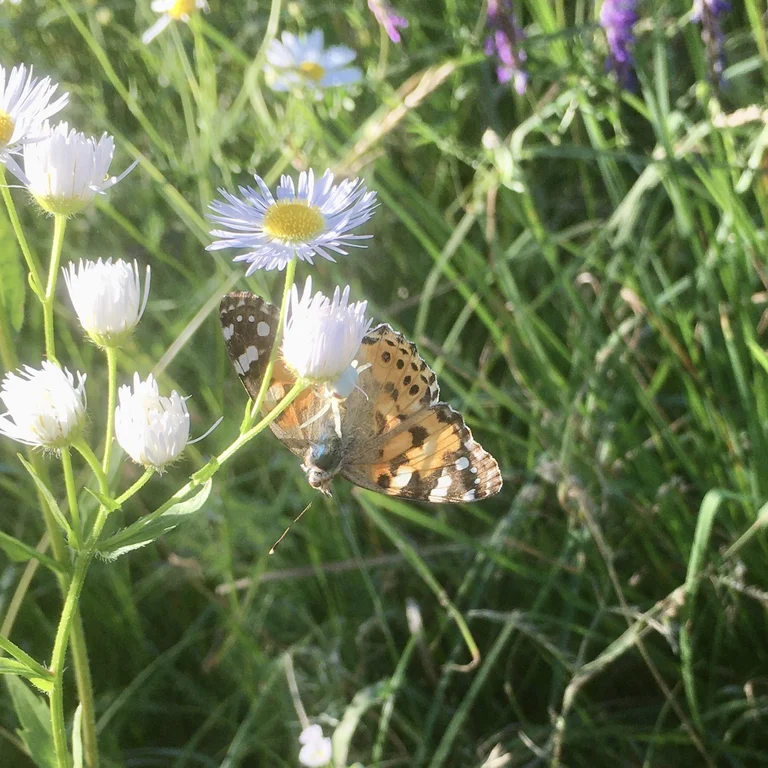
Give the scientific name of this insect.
Vanessa cardui
